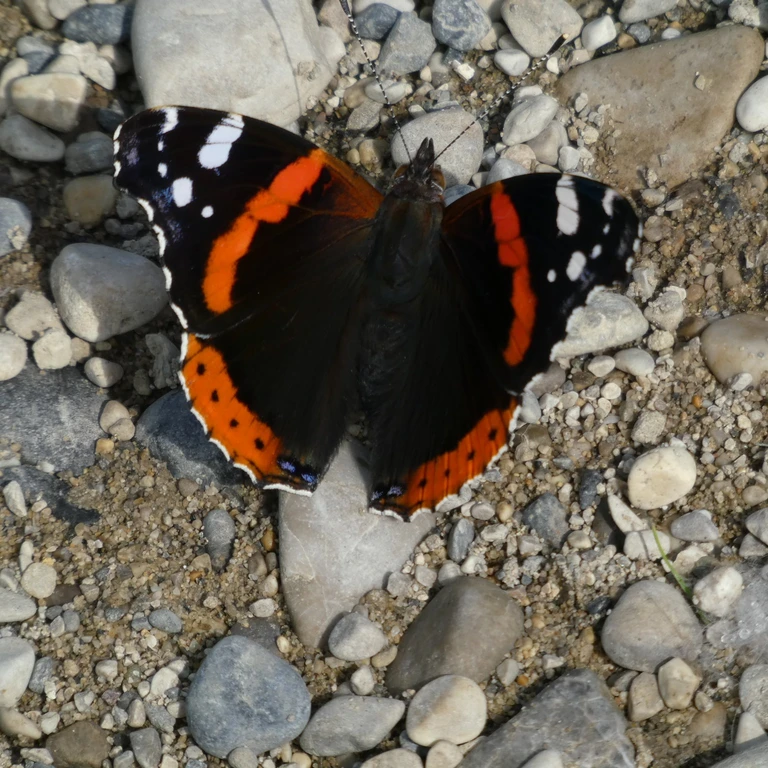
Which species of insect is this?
Vanessa atalanta
